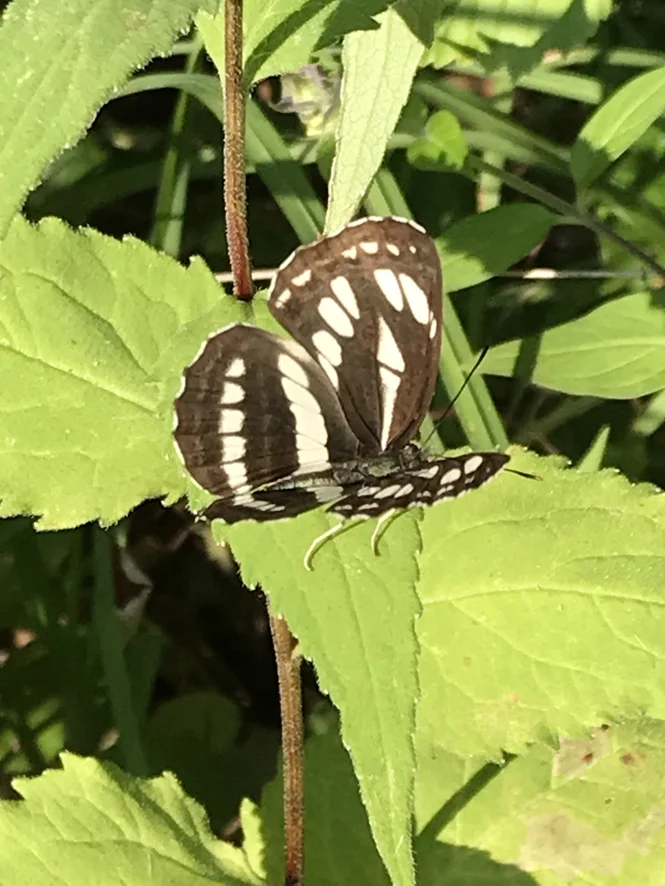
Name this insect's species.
Neptis sappho
